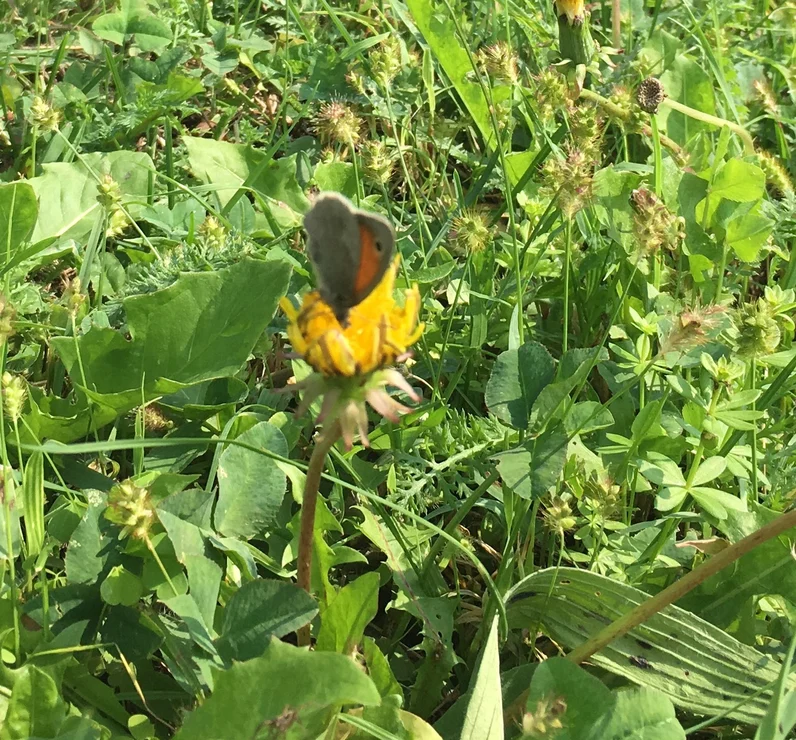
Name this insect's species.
Coenonympha pamphilus
